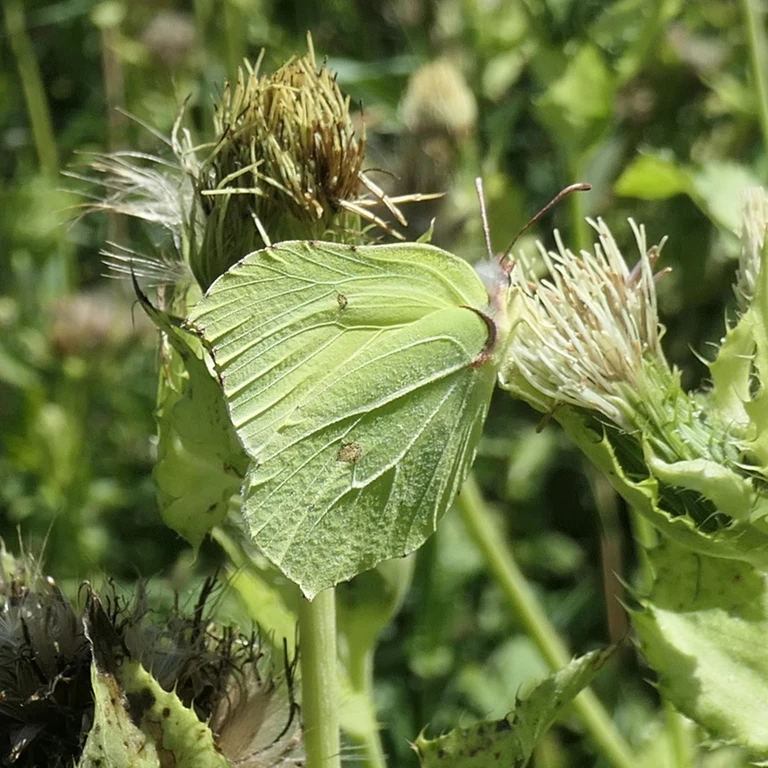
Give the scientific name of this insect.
Gonepteryx rhamni
